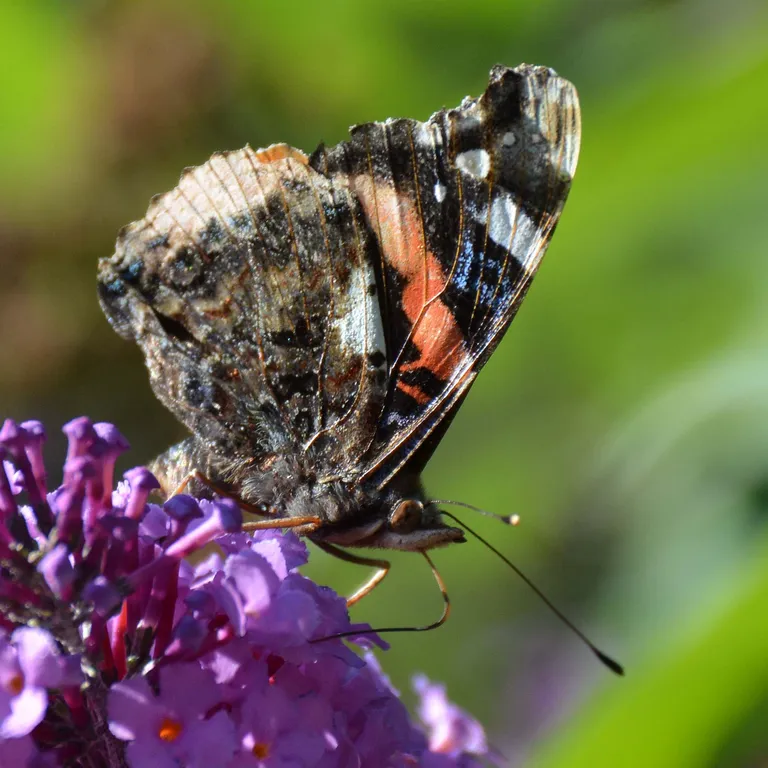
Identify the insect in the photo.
Vanessa atalanta
